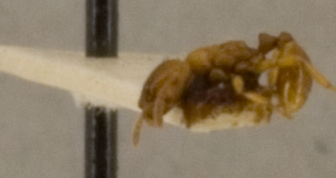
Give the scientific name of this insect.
Strongylognathus huberi
